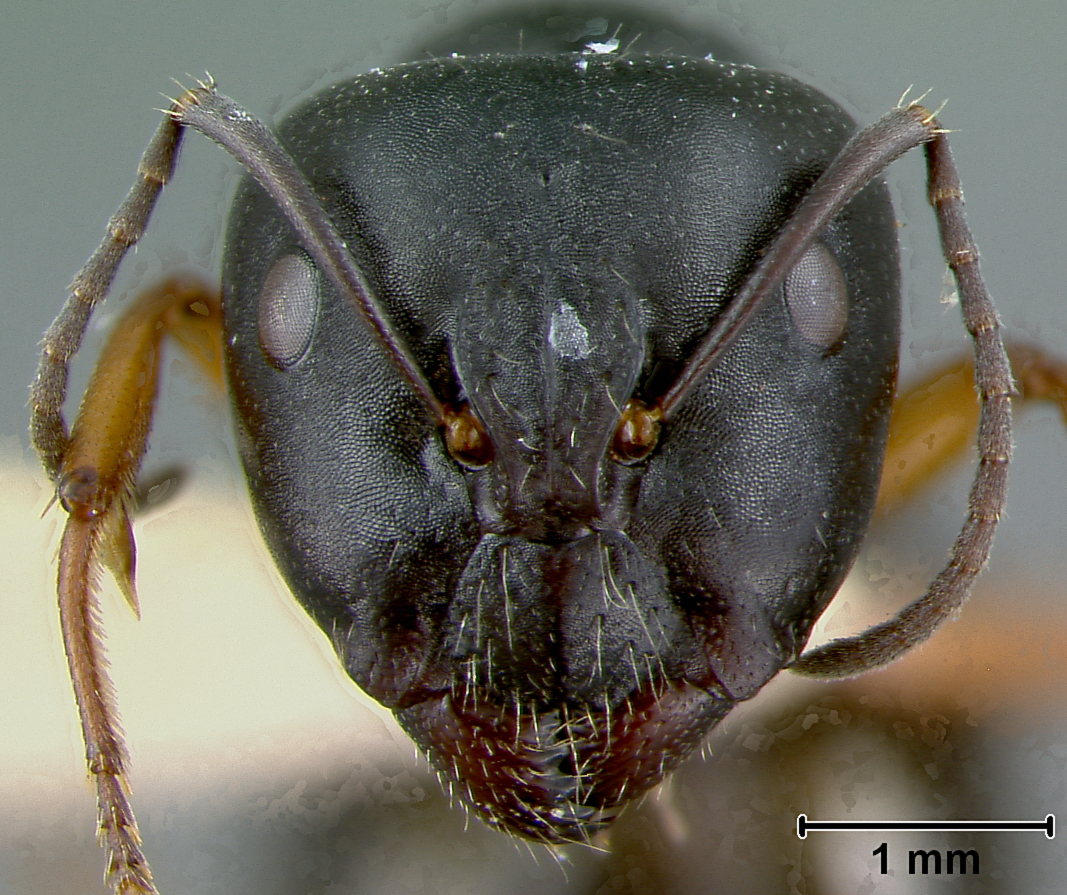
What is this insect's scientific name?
Camponotus darlingtoni
